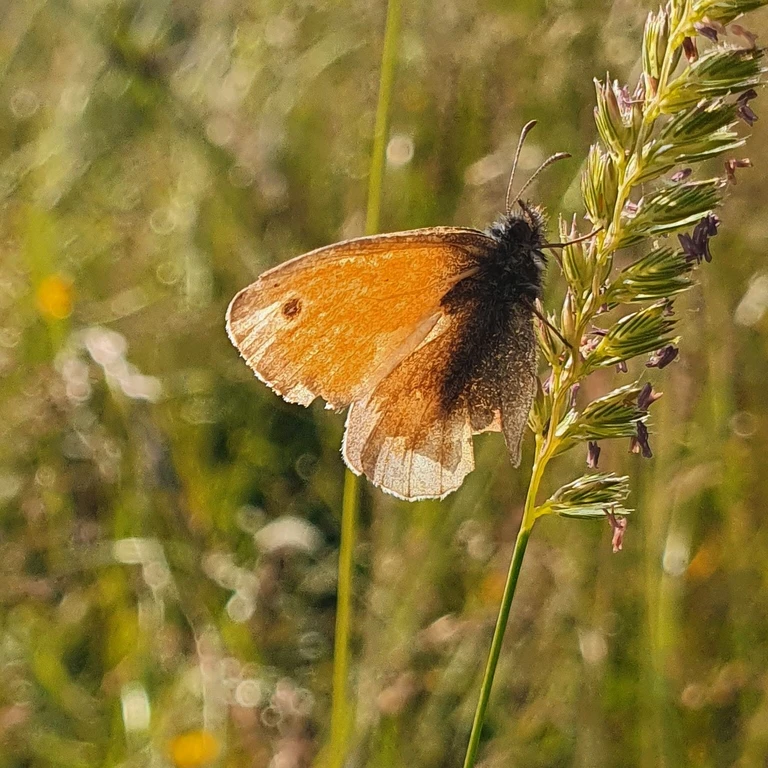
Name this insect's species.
Coenonympha pamphilus
